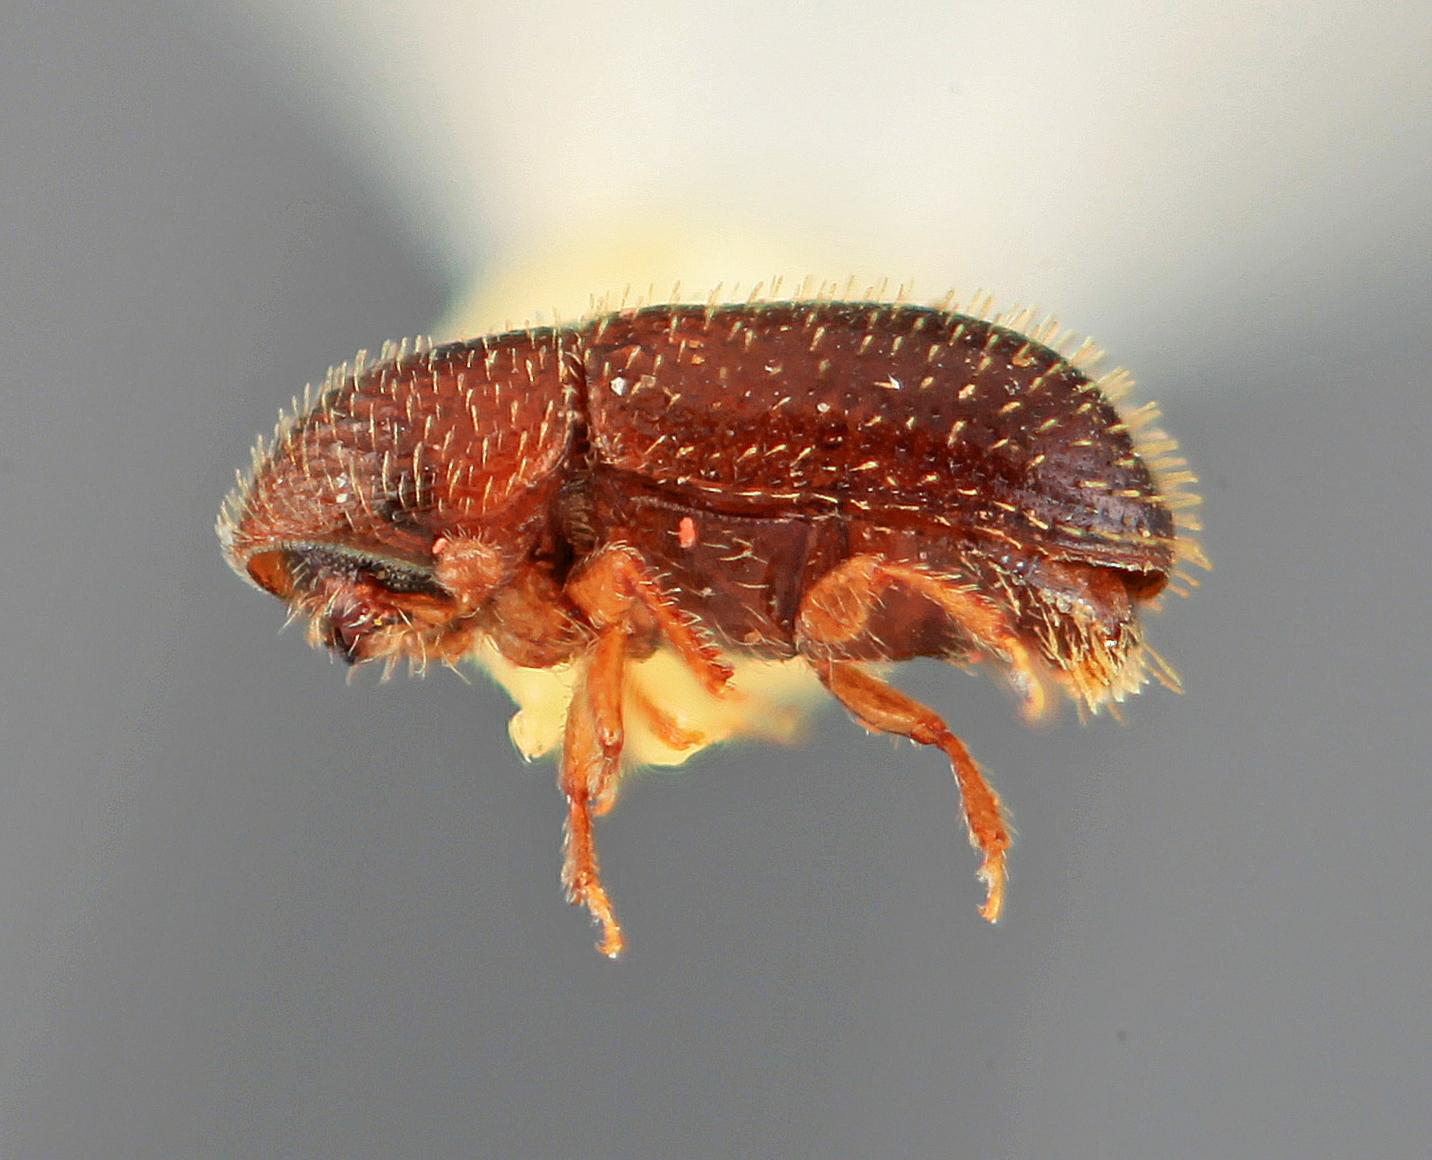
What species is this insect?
Araptus nanulus
